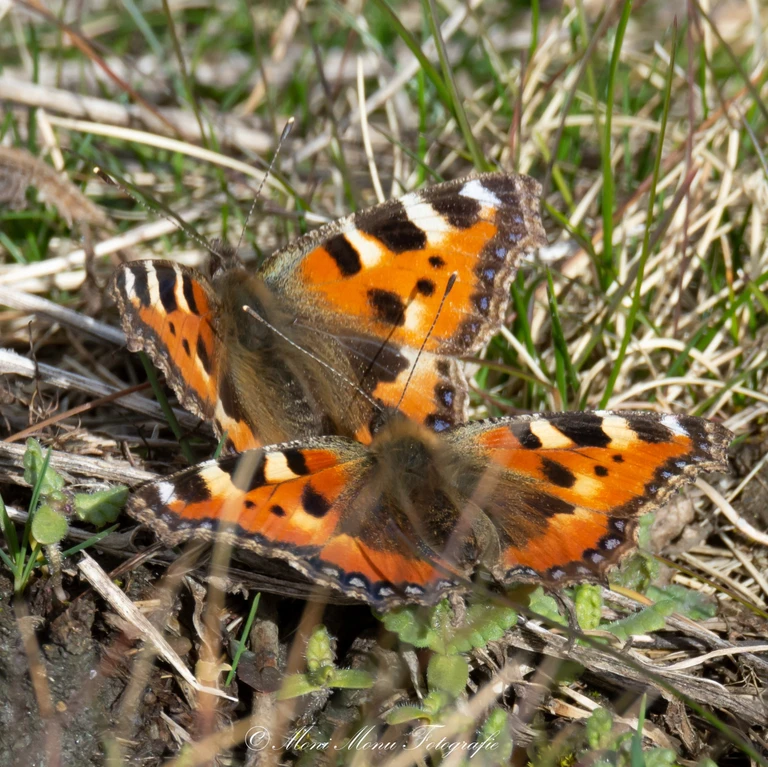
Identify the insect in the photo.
Aglais urticae
